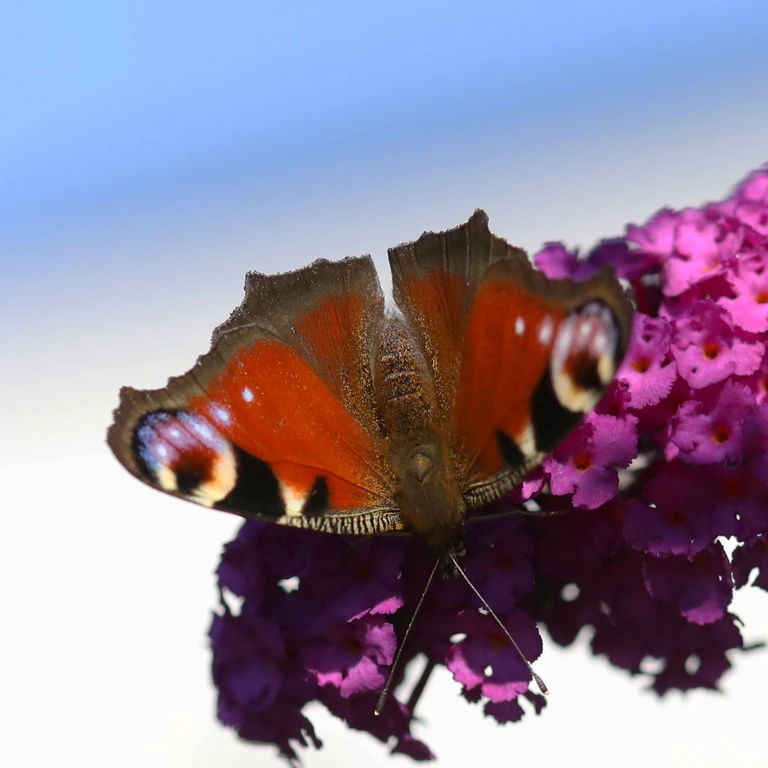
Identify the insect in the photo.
Aglais io
